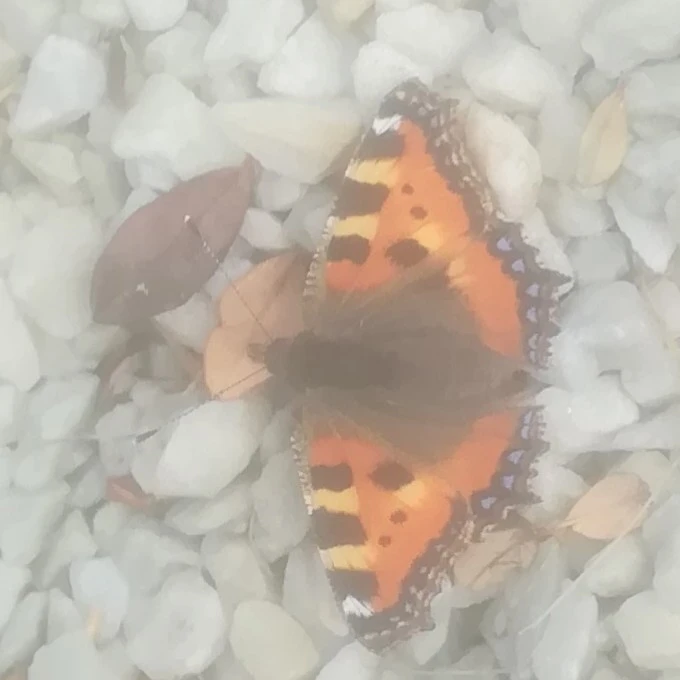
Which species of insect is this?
Aglais urticae
